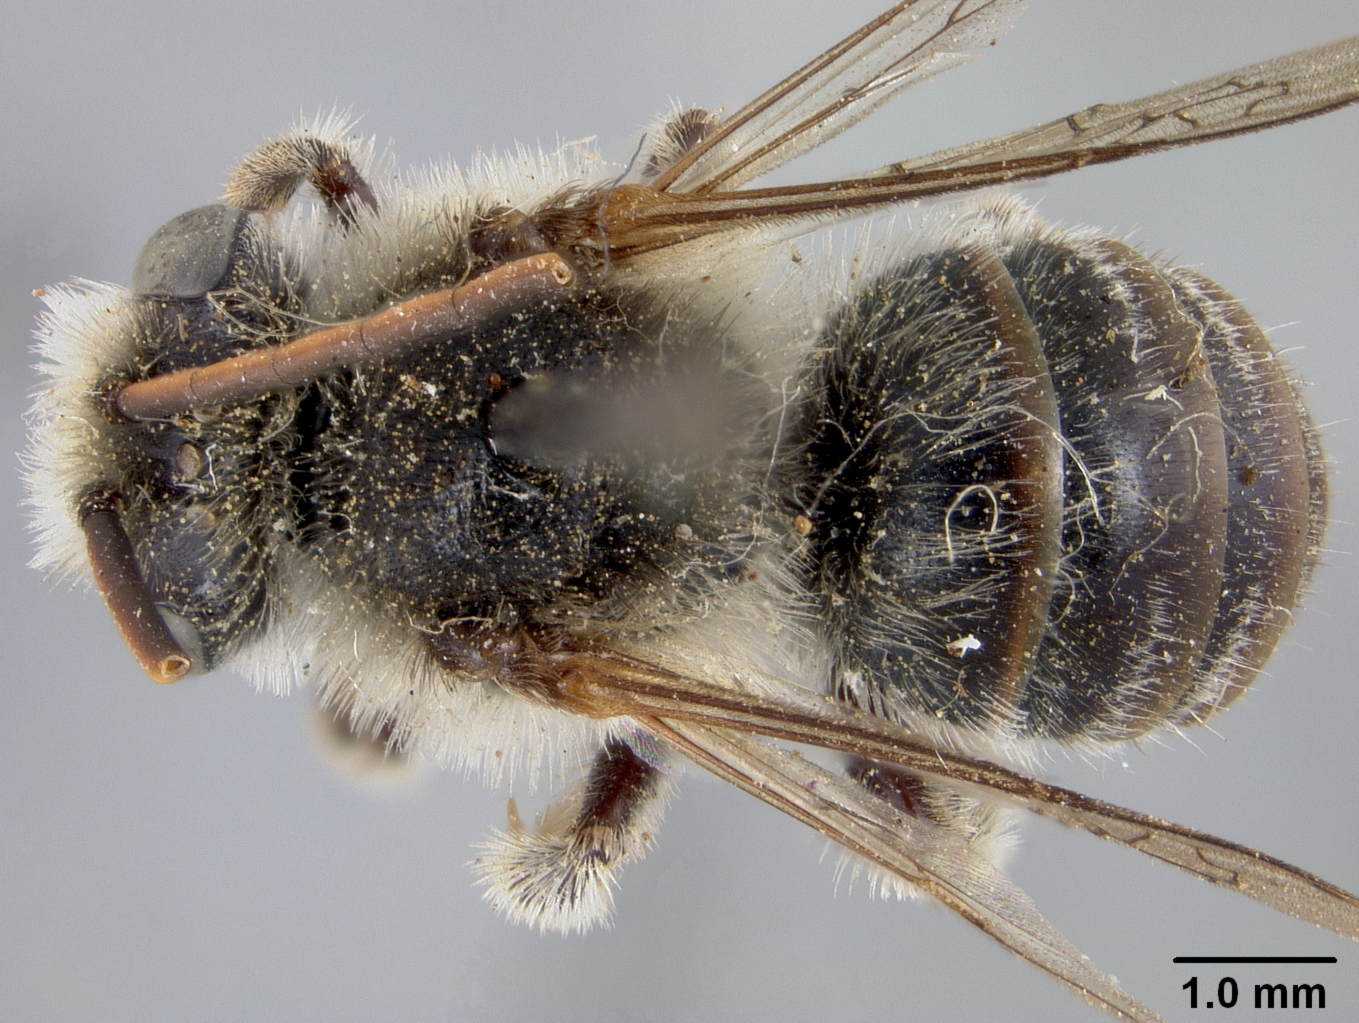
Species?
Melissodes illata
